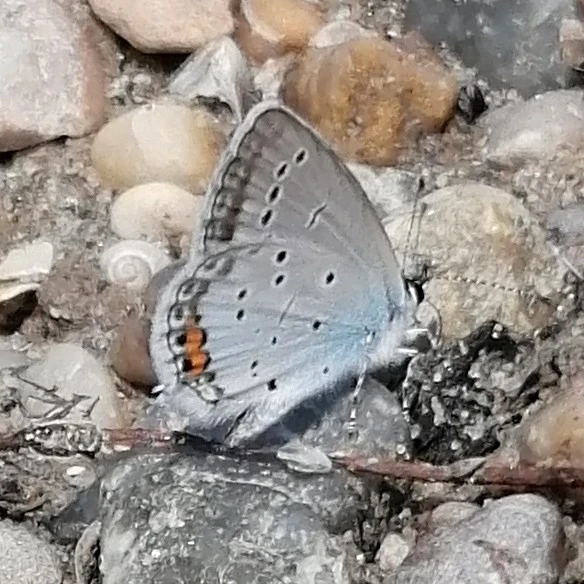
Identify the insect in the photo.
Cupido argiades (also Elkalyce argiades)
